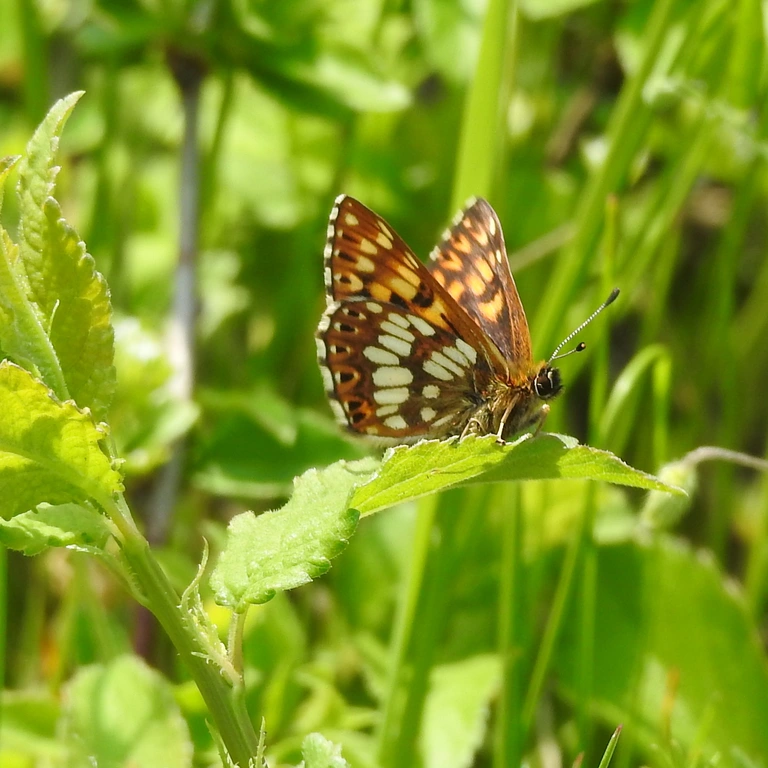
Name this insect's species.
Hamearis lucina
